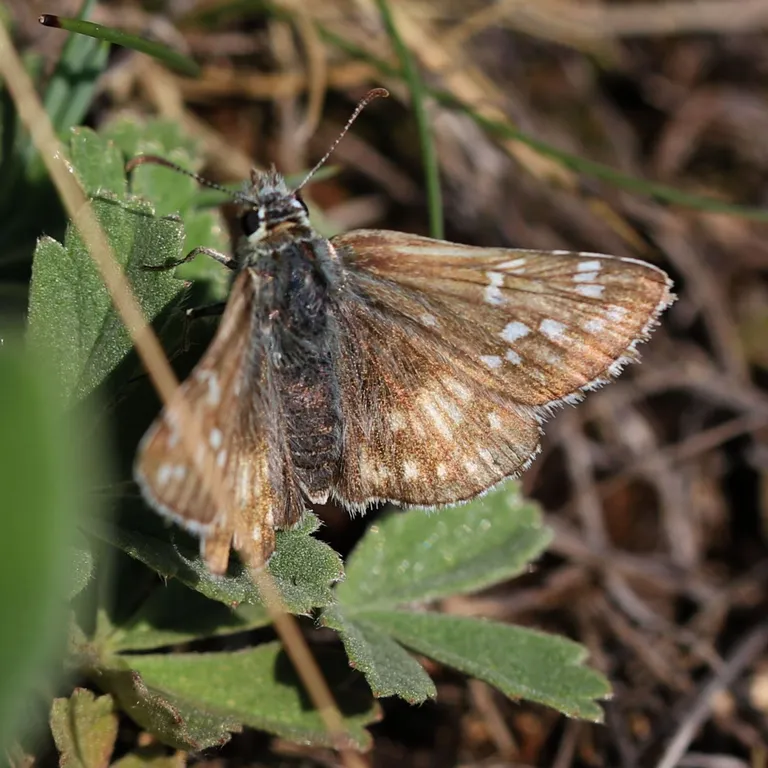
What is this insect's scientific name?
Pyrgus carthami (also Pyrgus fritillarius)
